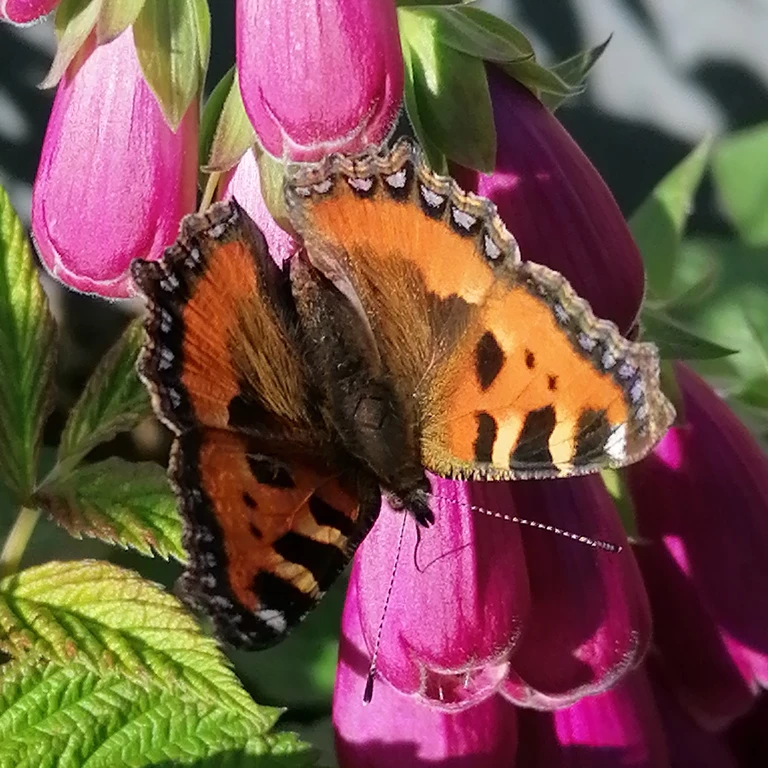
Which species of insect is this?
Aglais urticae
